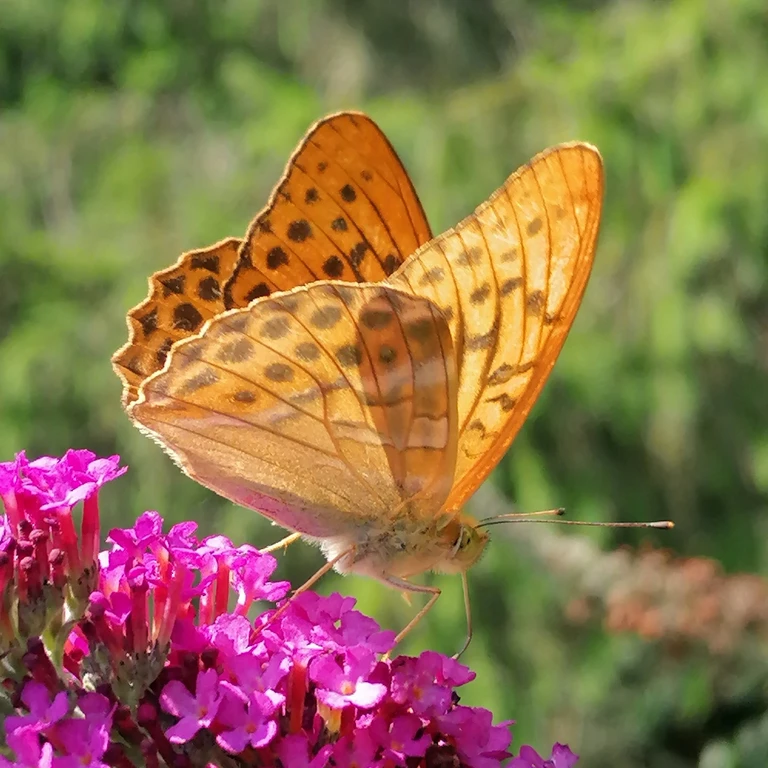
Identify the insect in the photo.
Argynnis paphia
